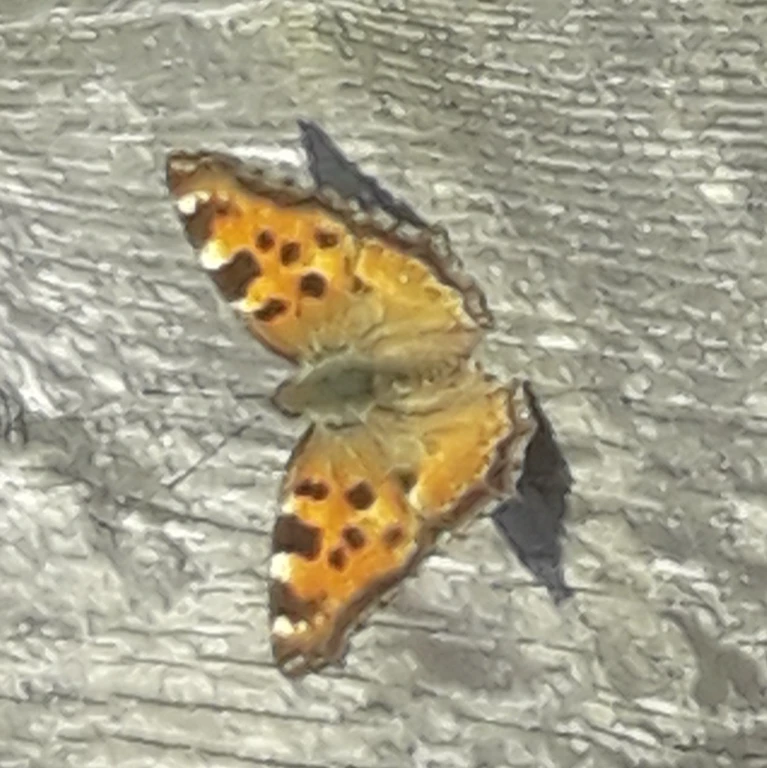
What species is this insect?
Nymphalis polychloros
